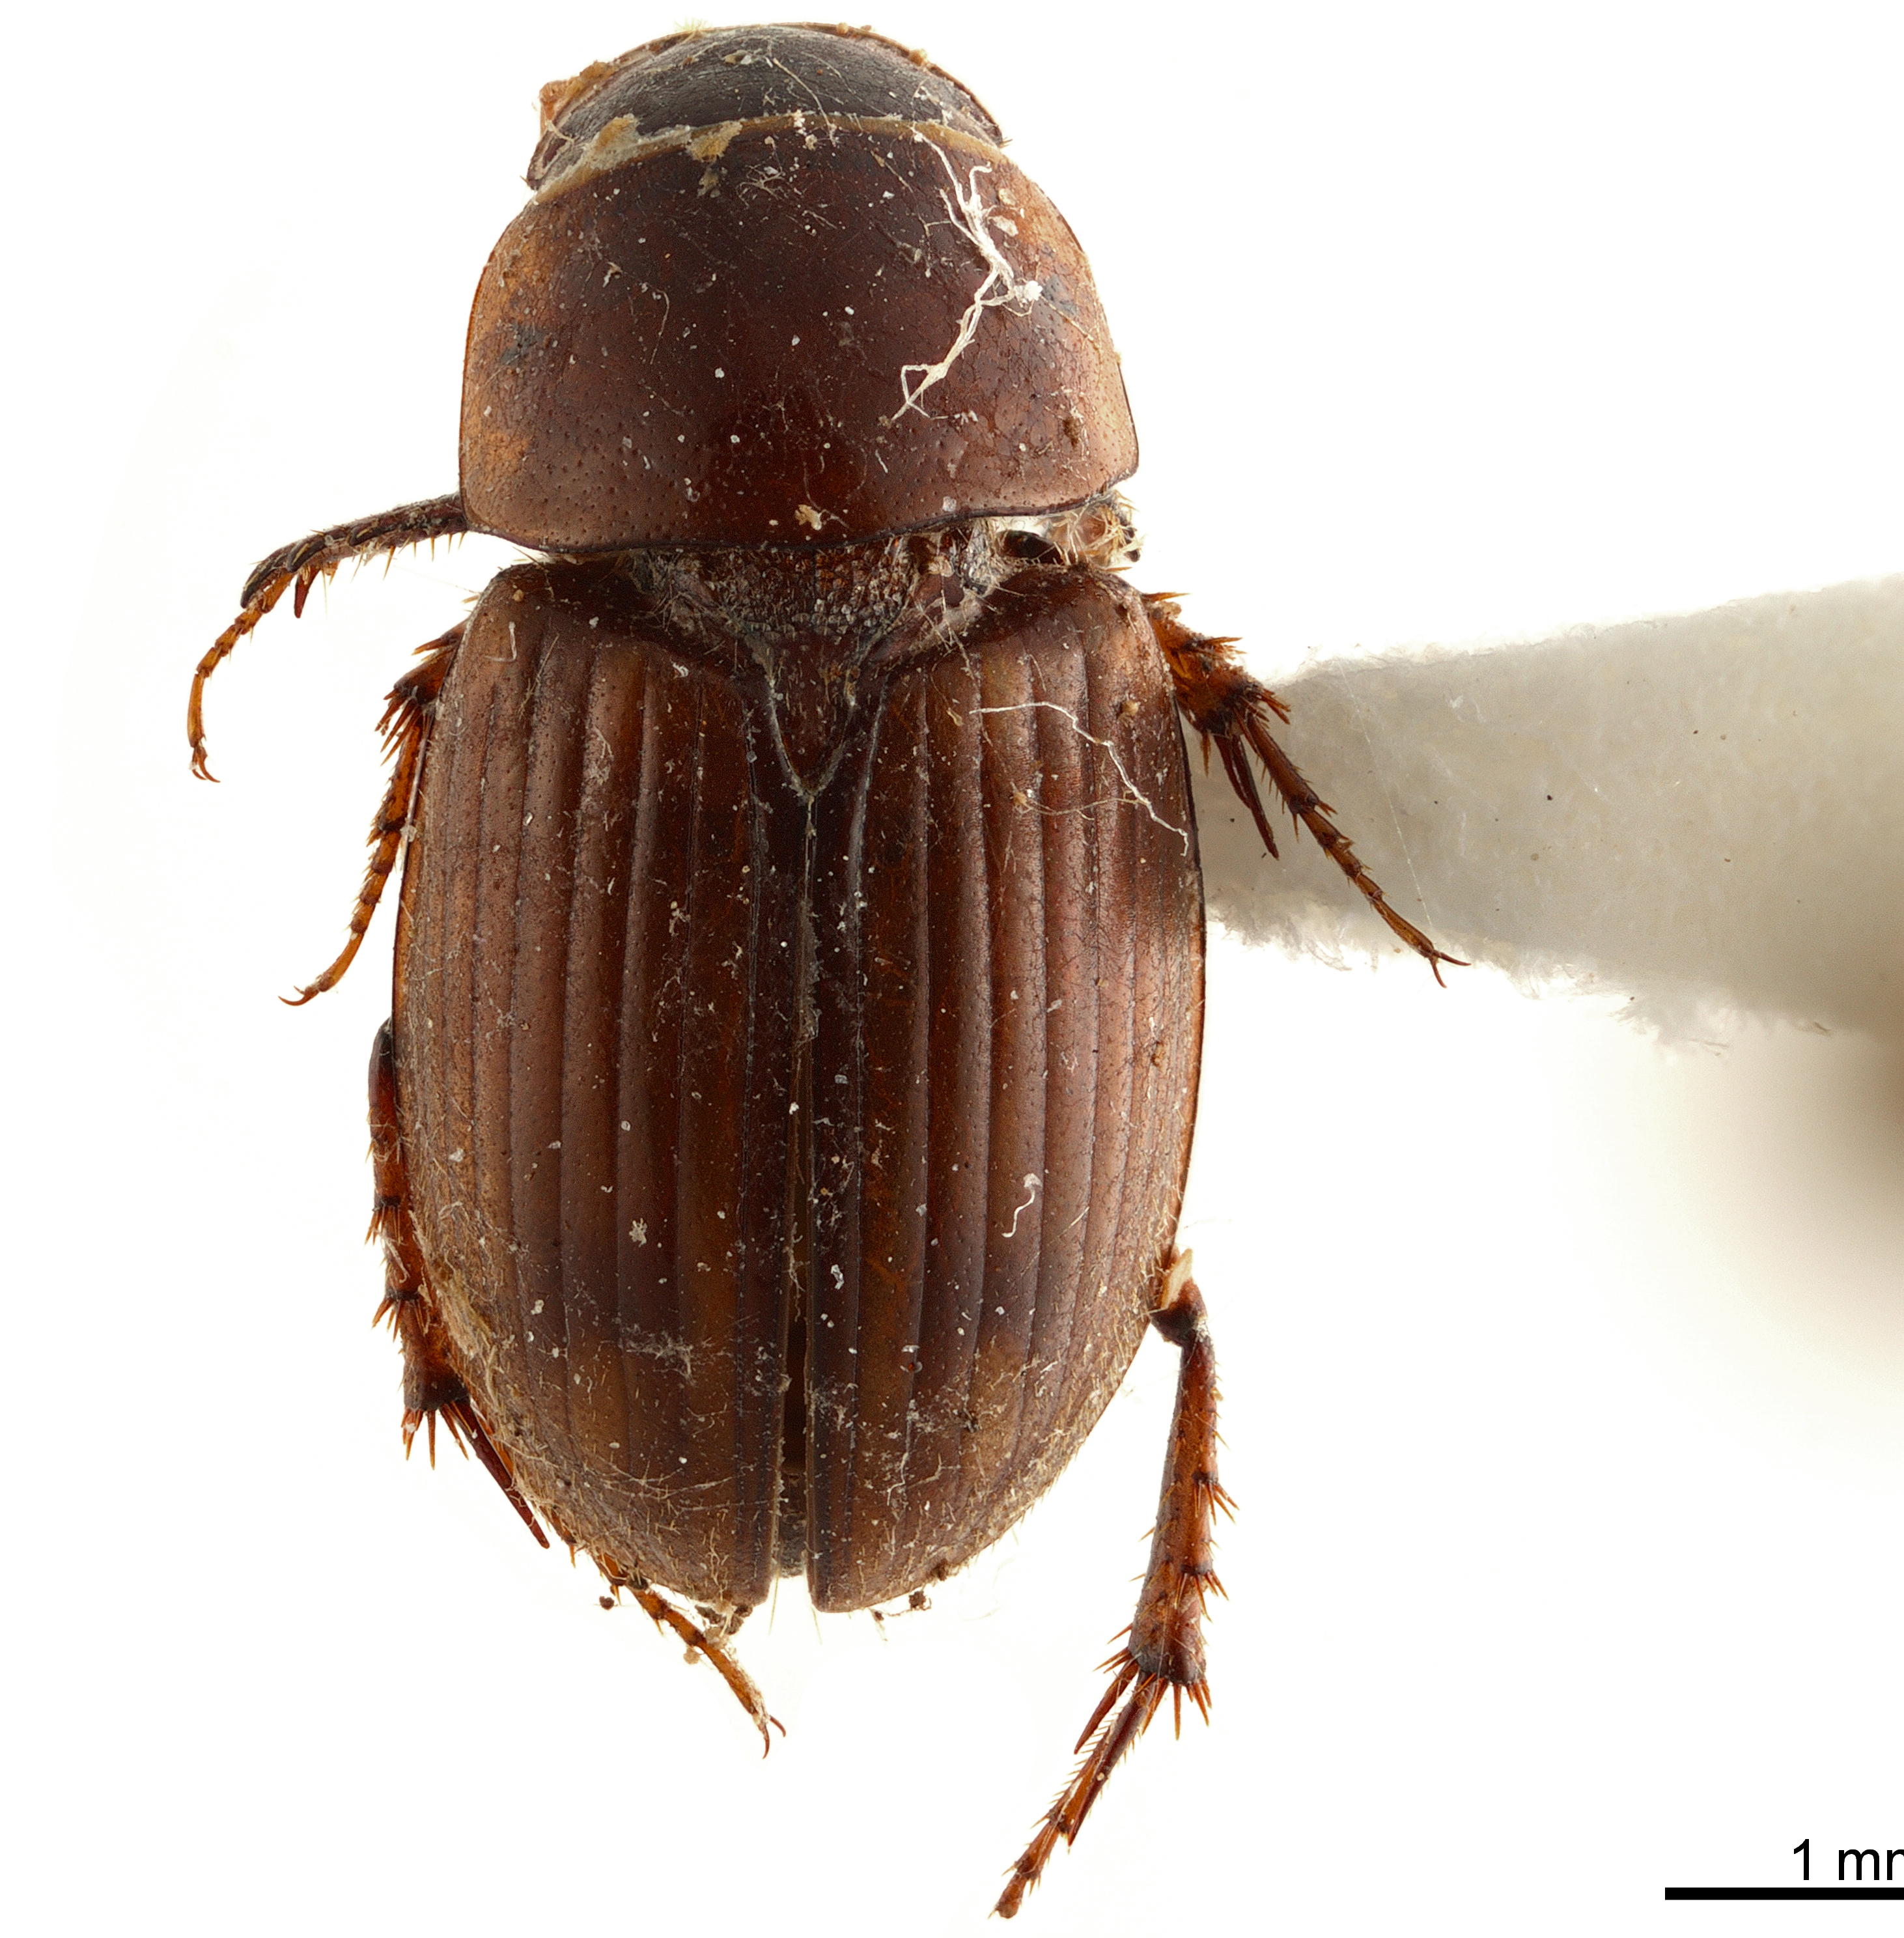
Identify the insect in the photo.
Macroretrus confusus
